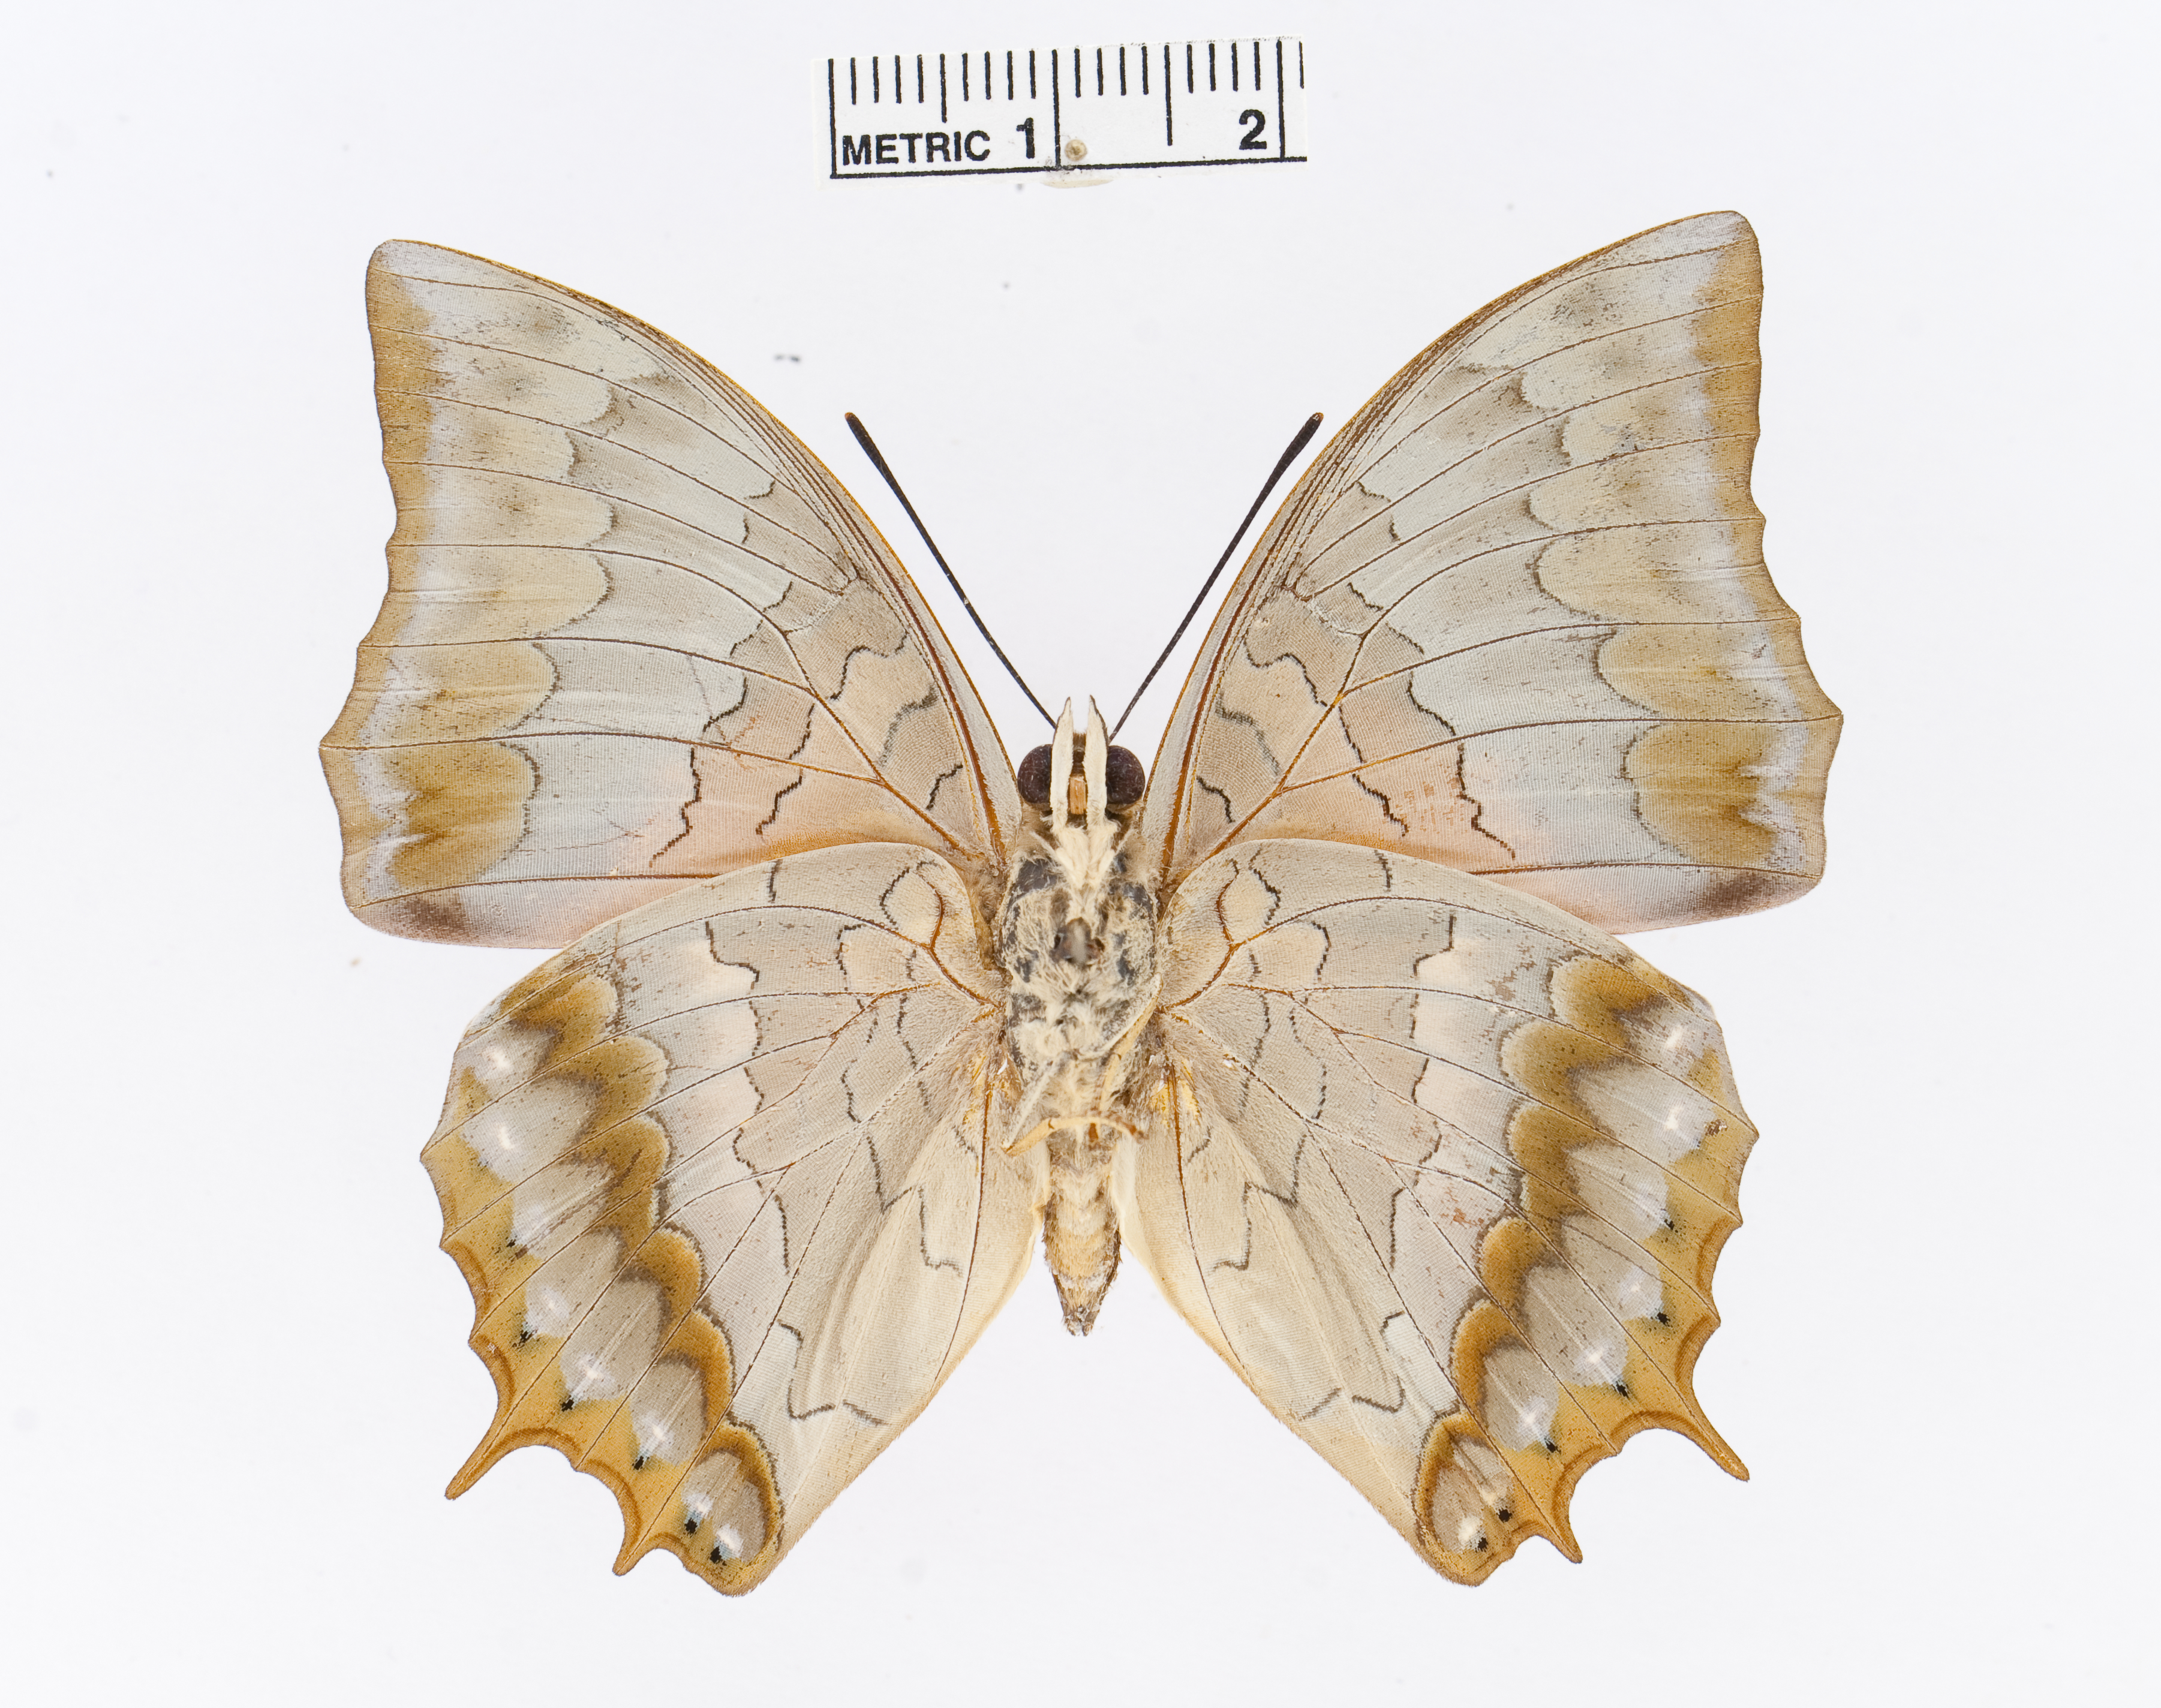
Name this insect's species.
Charaxes plateni
